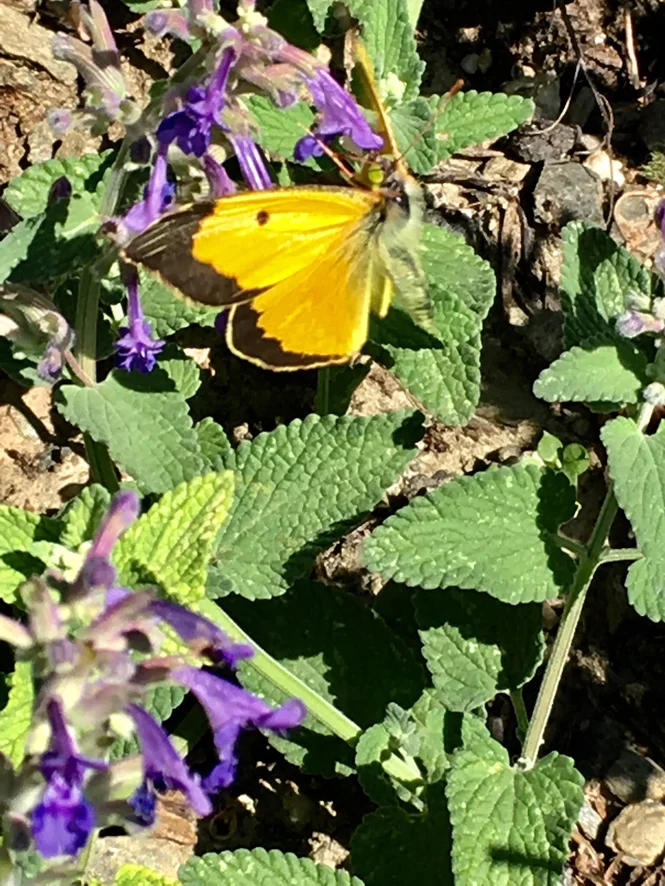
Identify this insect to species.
Colias croceus
